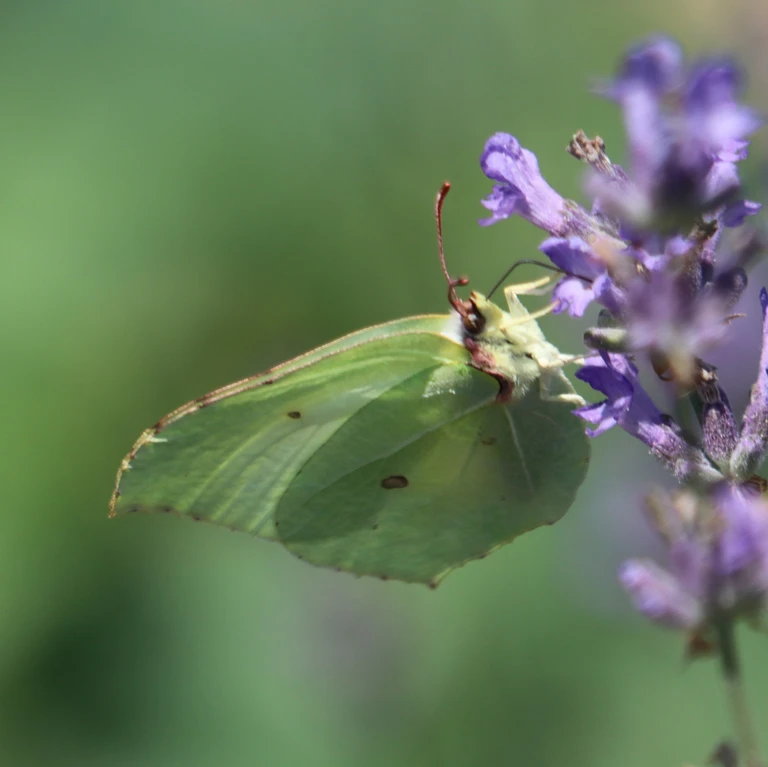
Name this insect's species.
Gonepteryx rhamni
